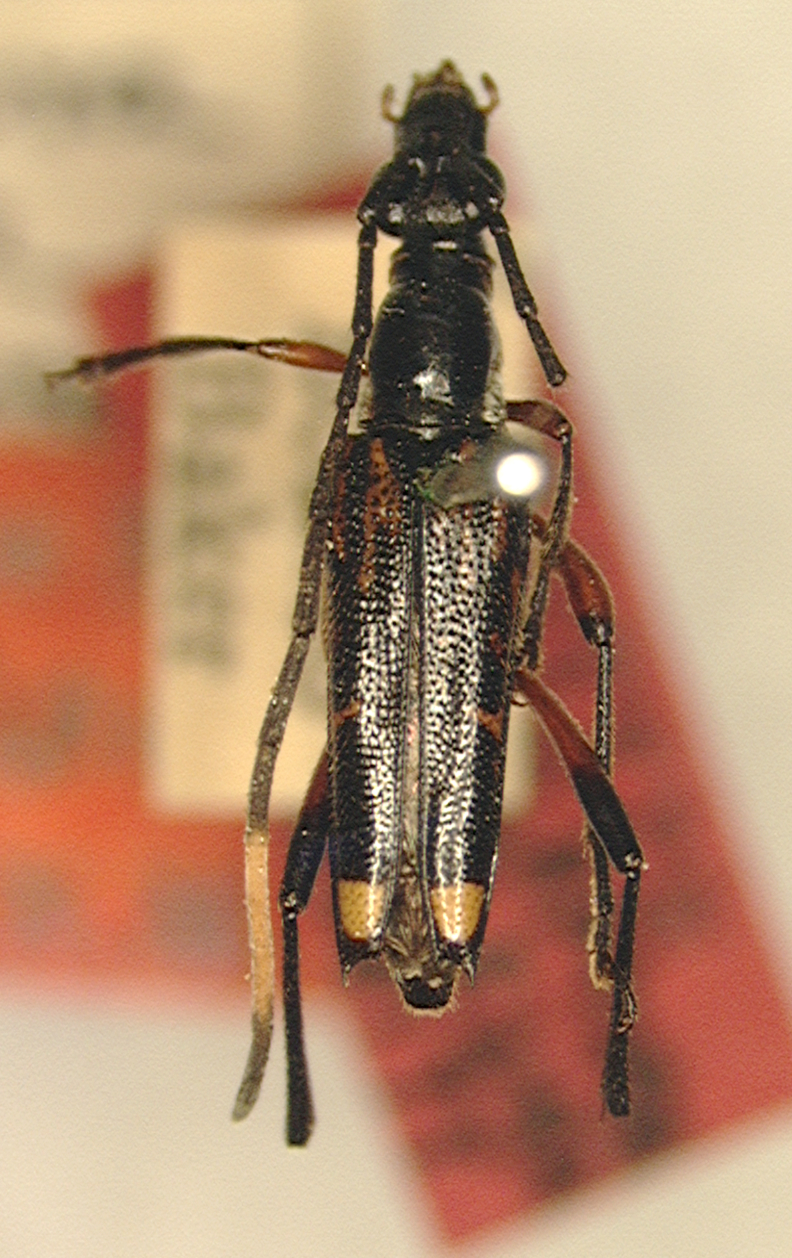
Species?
Acantholeptura glabropleura
